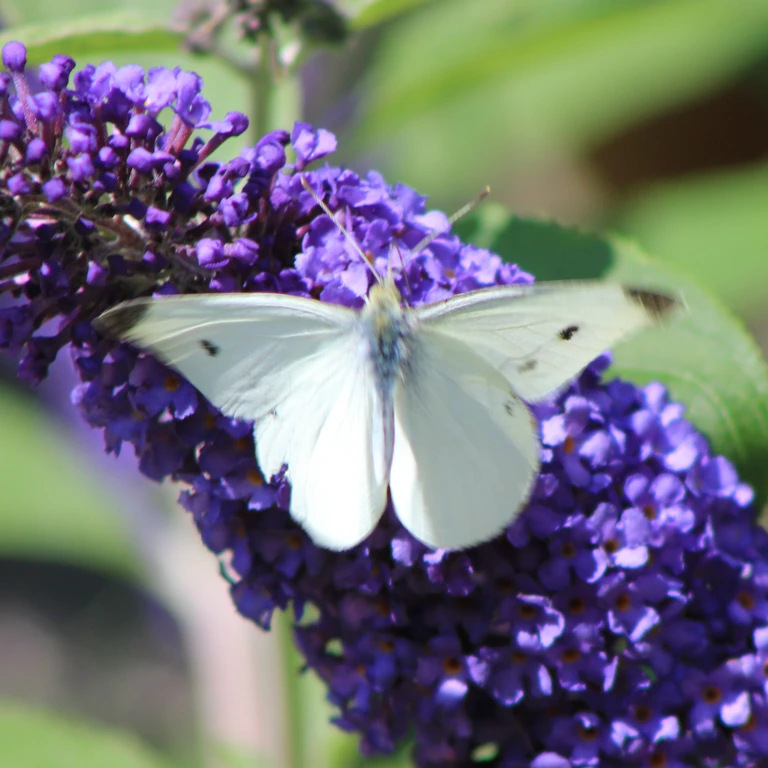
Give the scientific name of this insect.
Pieris rapae
